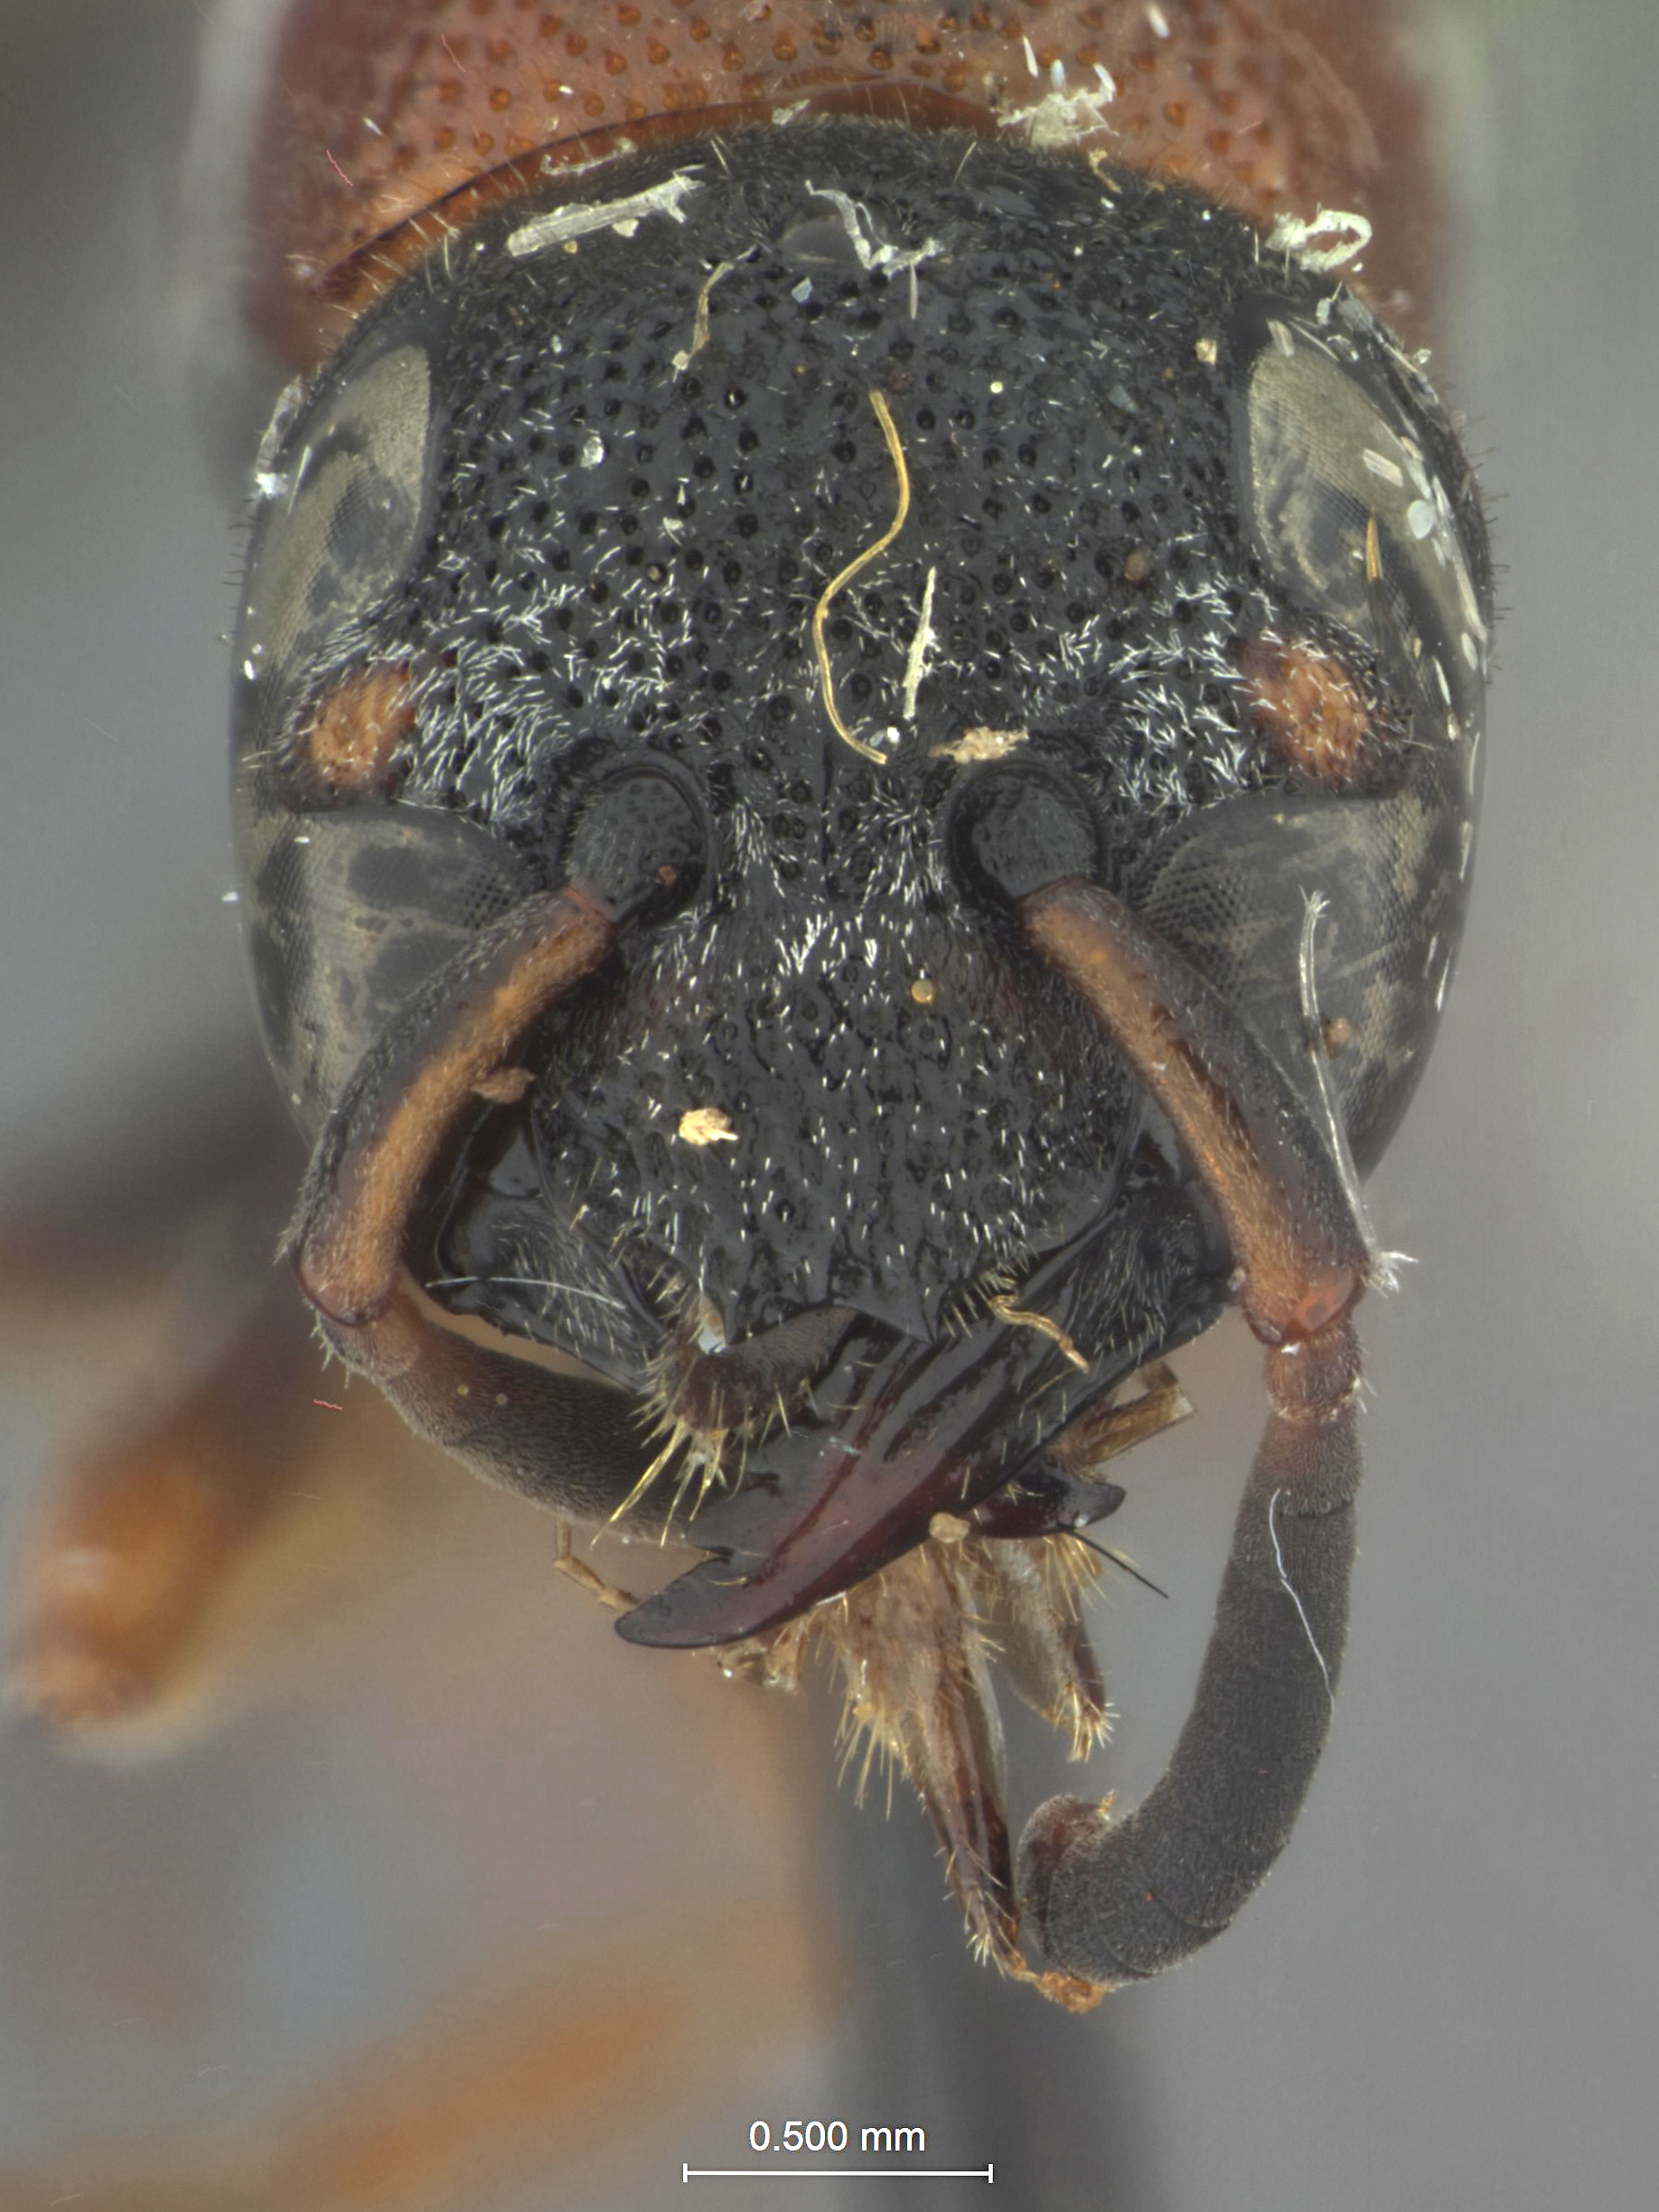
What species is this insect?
Hypalastoroides impunctatus
